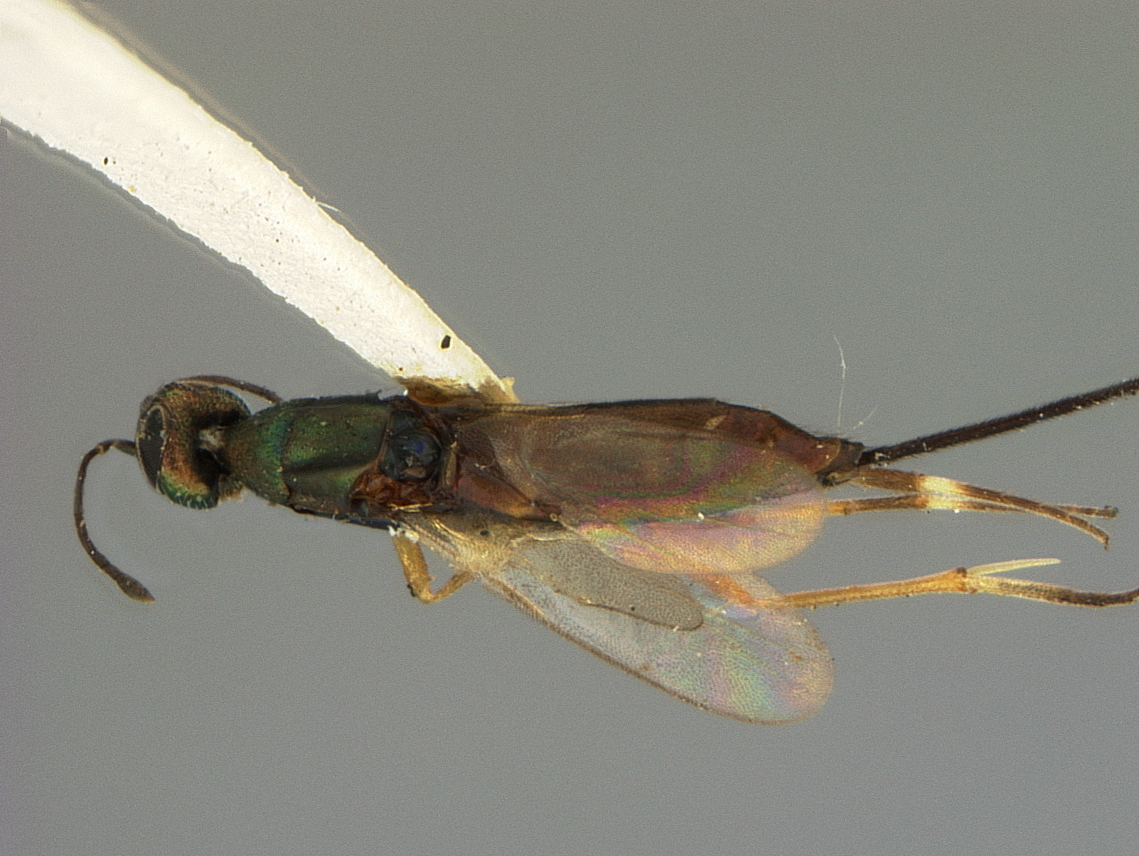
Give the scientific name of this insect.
Charitopus schwarzii
